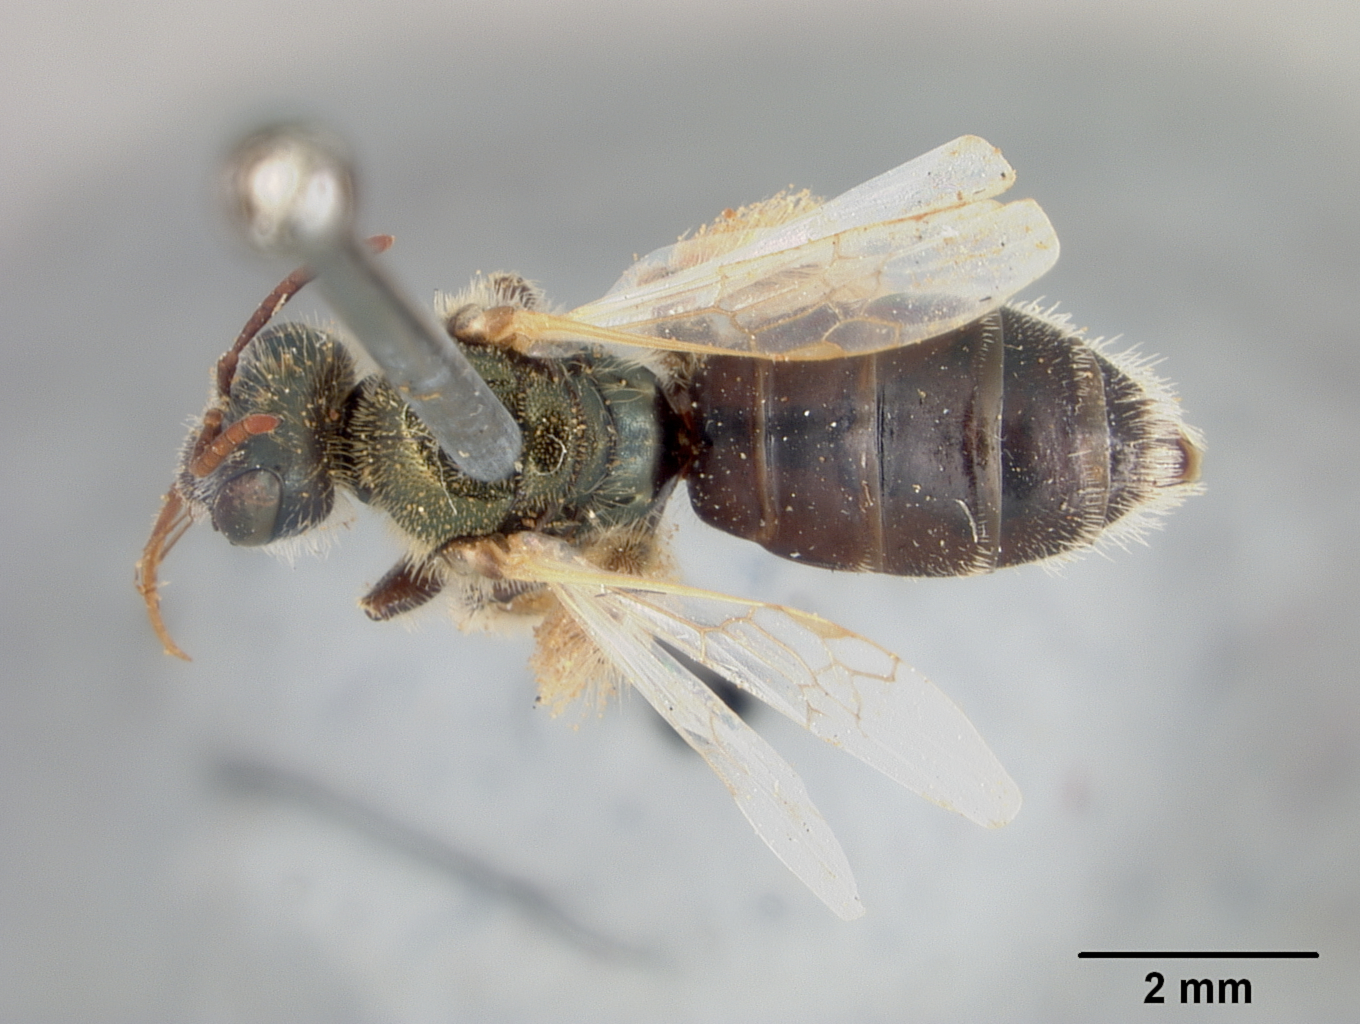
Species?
Perdita heliophila
